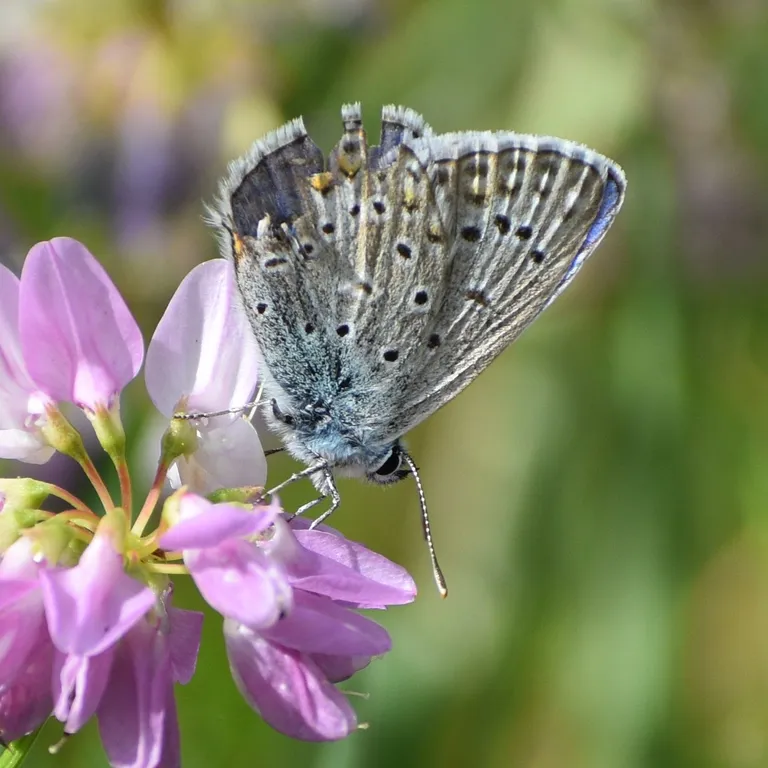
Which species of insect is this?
Polyommatus icarus
